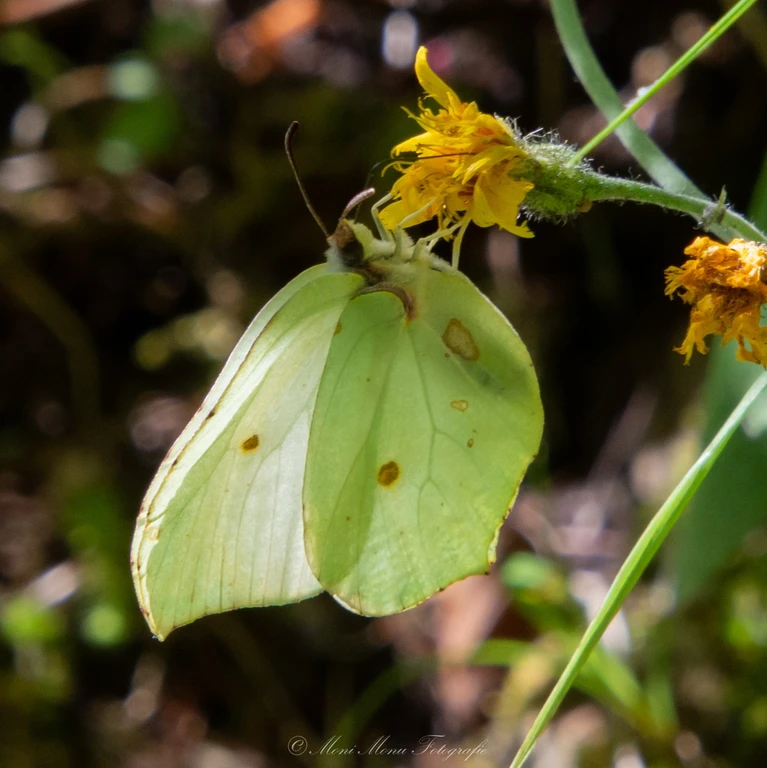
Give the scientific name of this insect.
Gonepteryx rhamni
